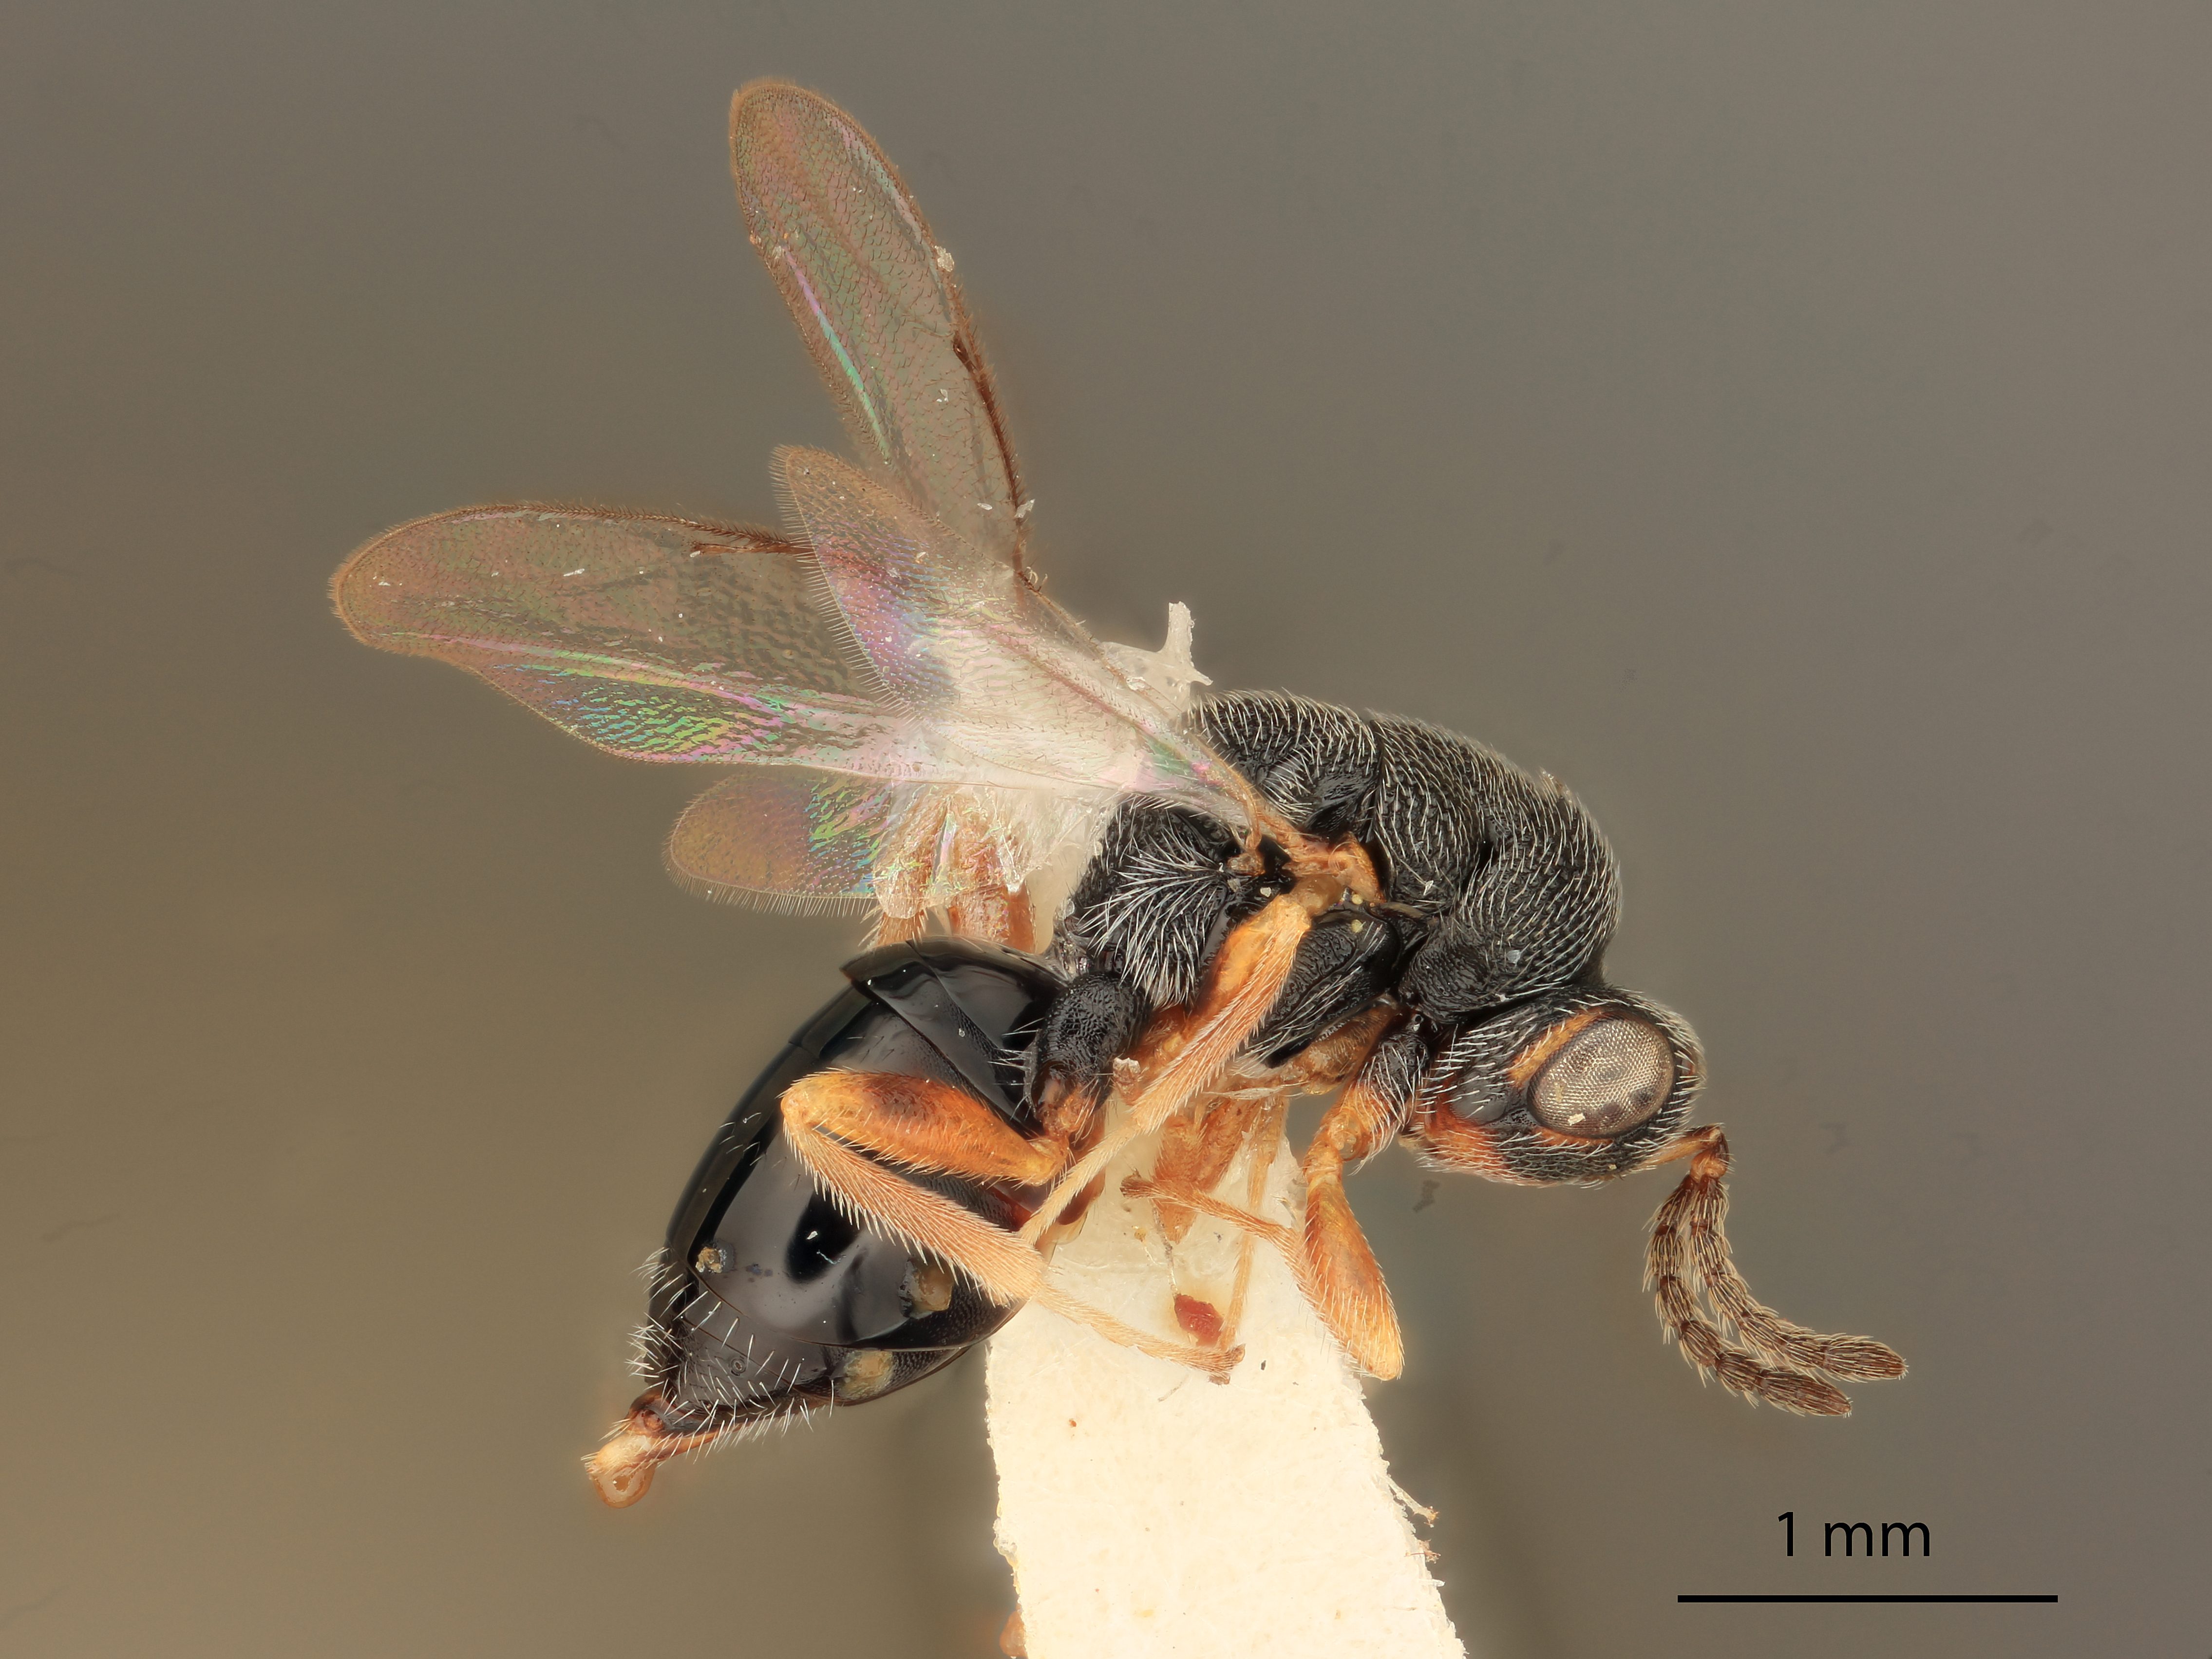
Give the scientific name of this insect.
Eurytoma flavifacies
